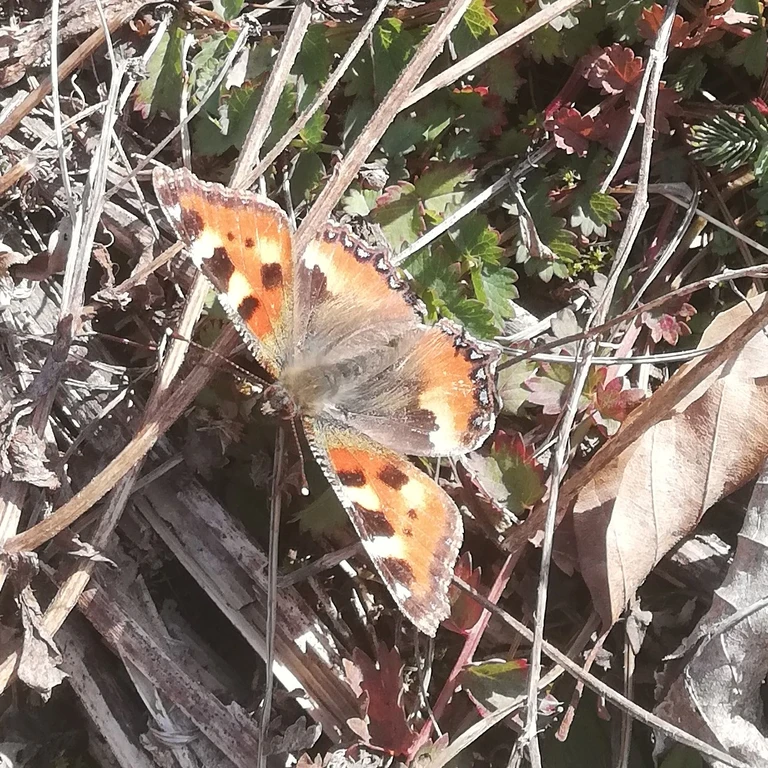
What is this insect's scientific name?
Aglais urticae
